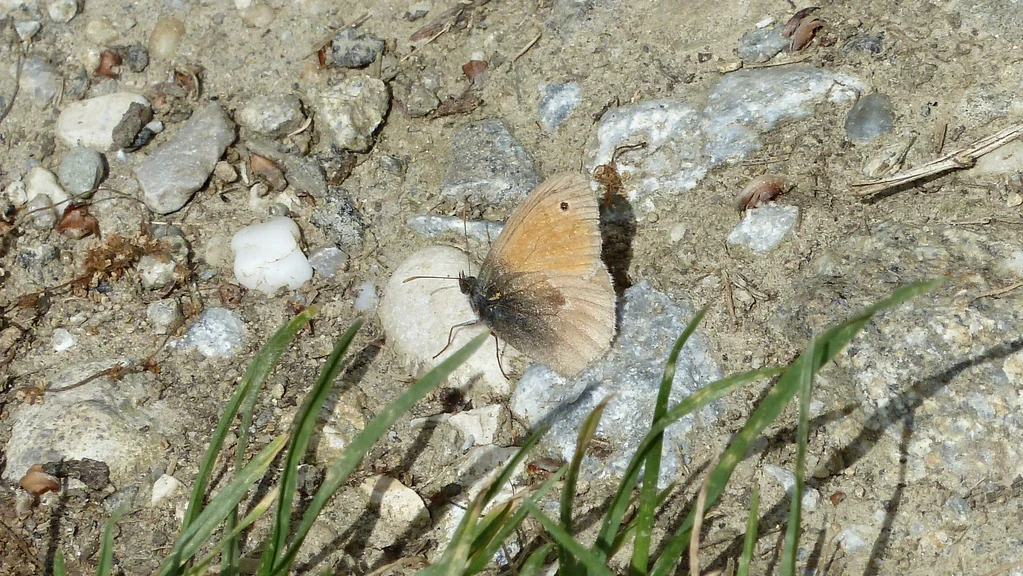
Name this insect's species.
Coenonympha pamphilus
